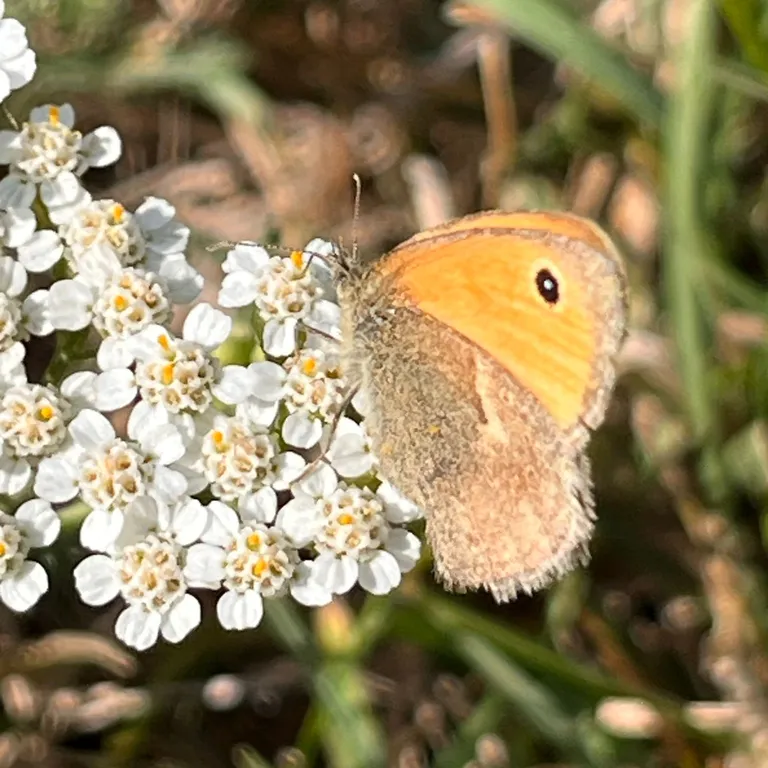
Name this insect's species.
Coenonympha pamphilus
